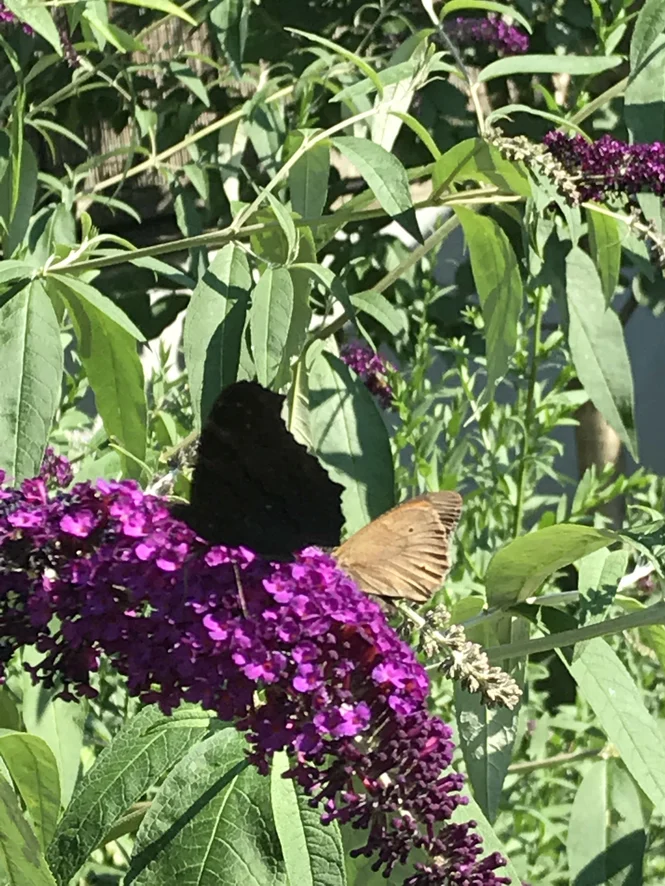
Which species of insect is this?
Aglais io
